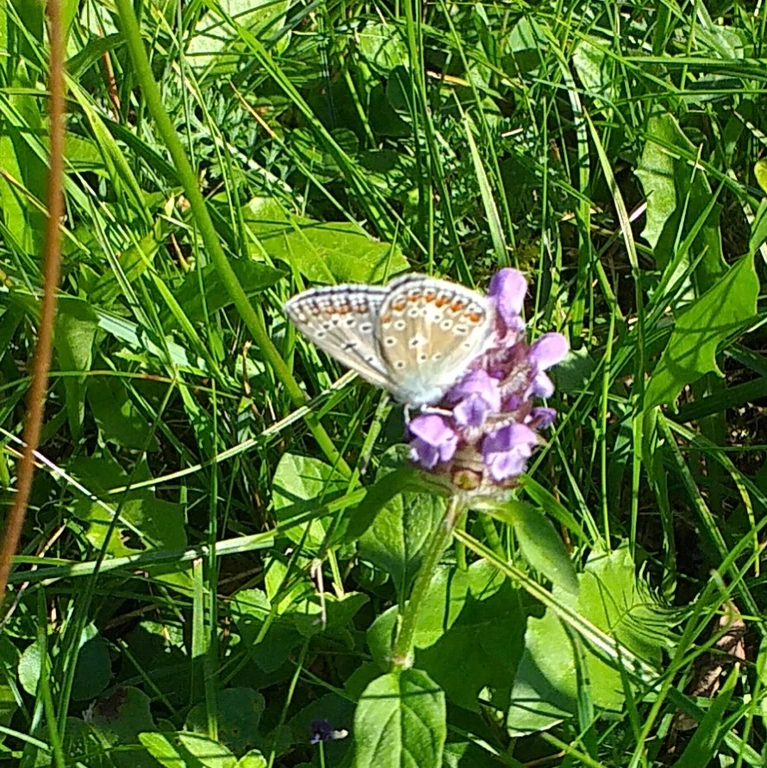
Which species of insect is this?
Polyommatus icarus
